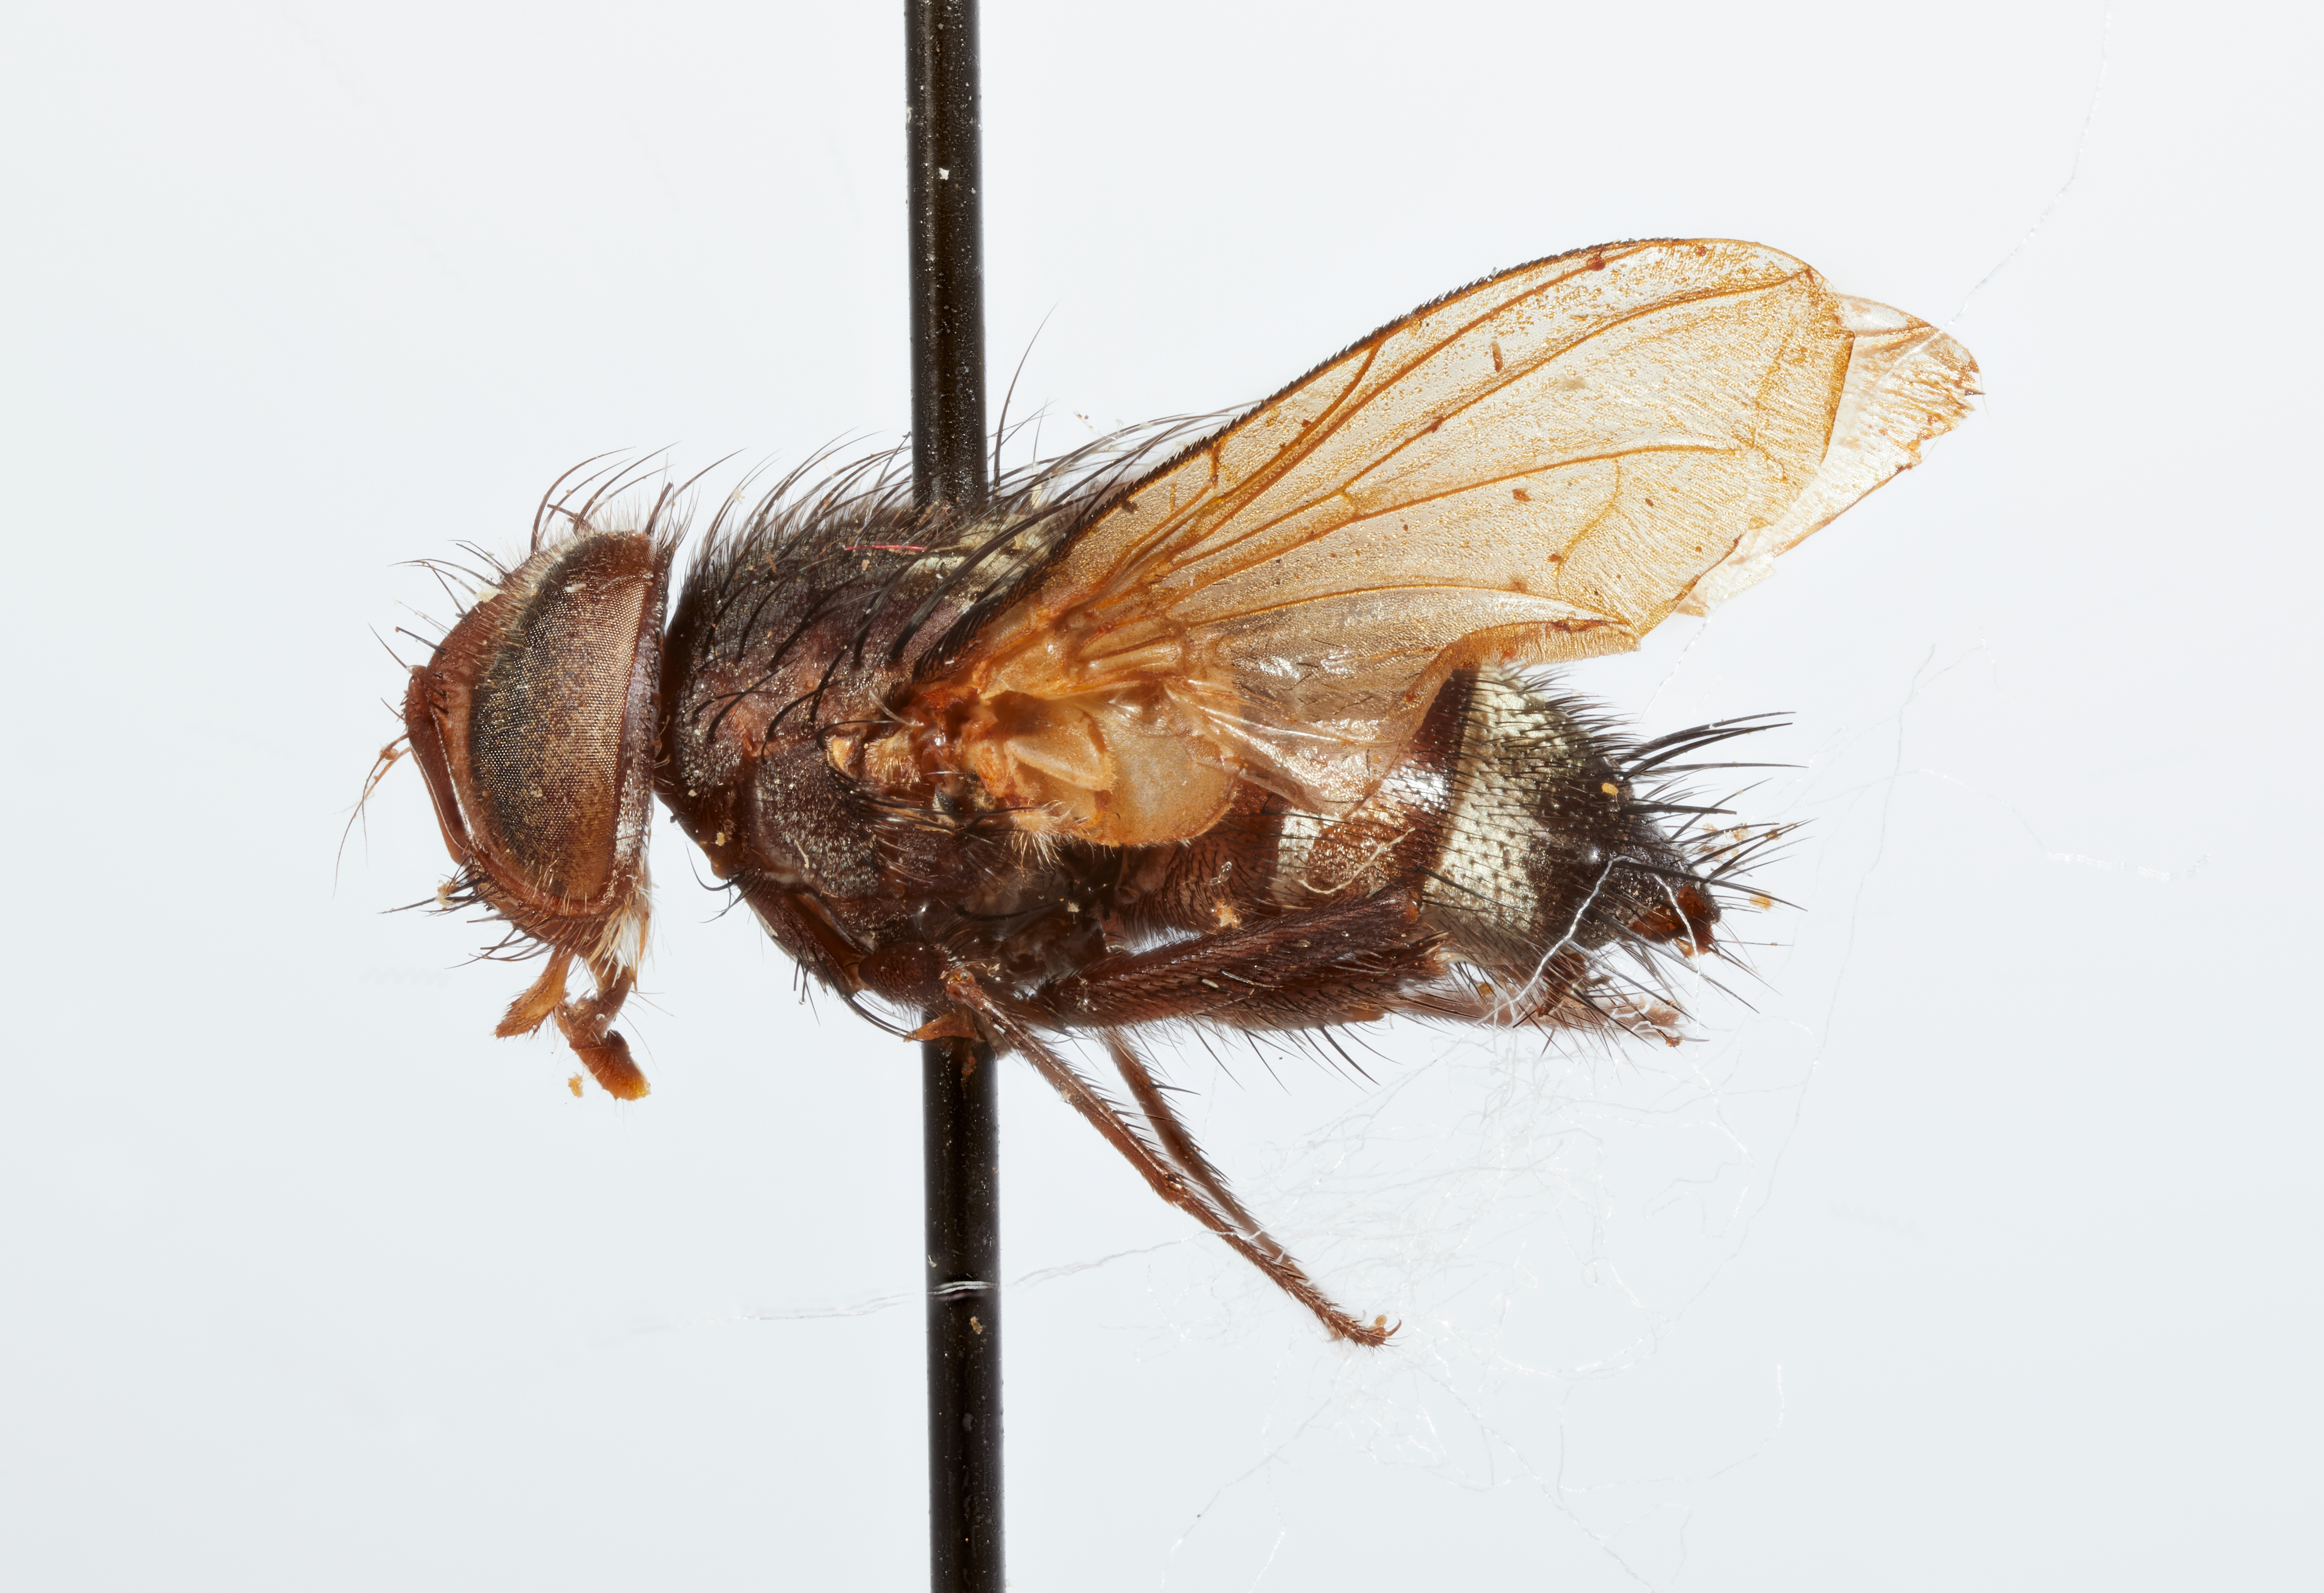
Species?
Eocarcelia ceylanica
